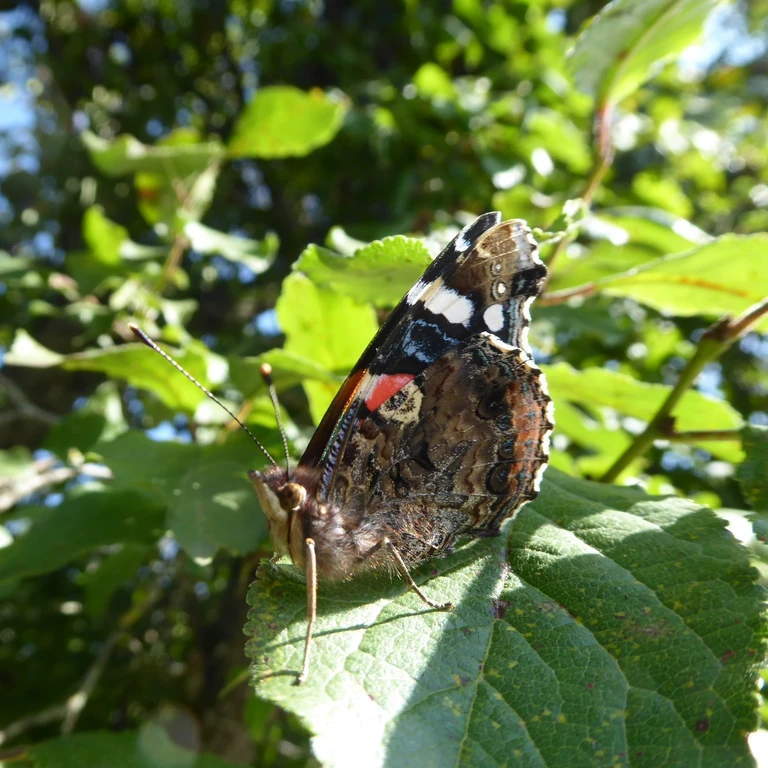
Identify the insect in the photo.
Vanessa atalanta
